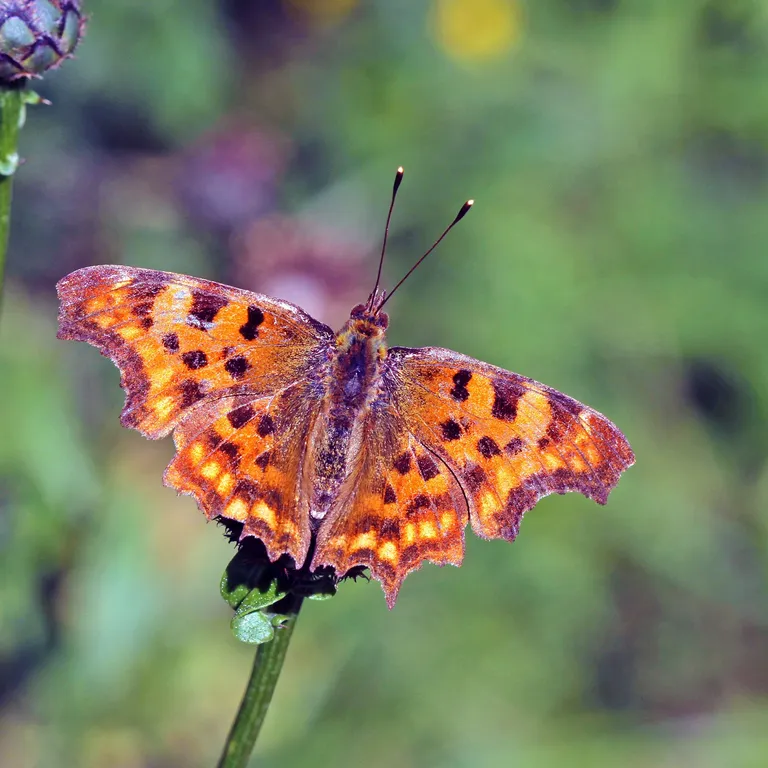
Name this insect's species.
Polygonia c-album
